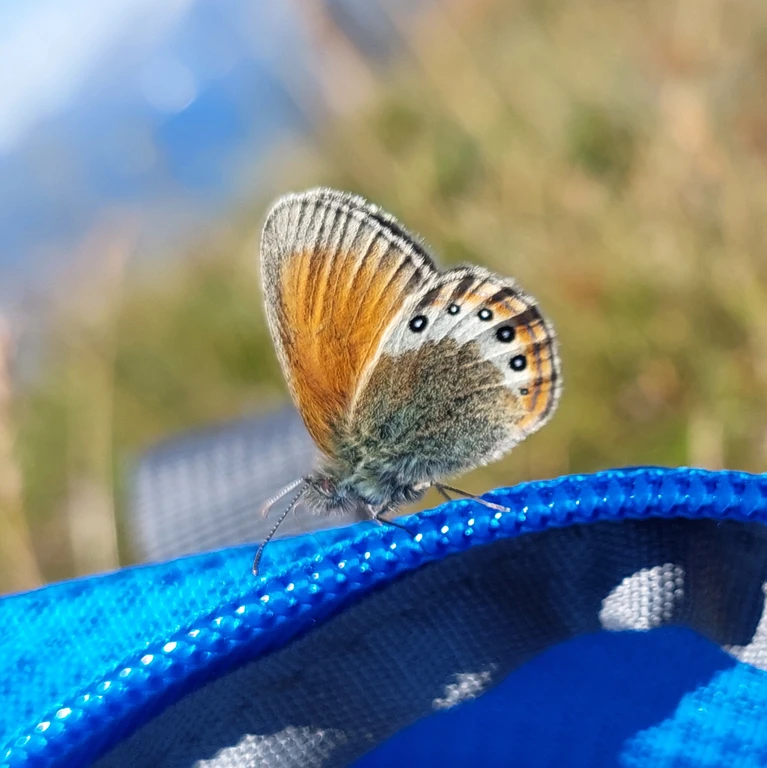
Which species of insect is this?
Coenonympha gardetta
